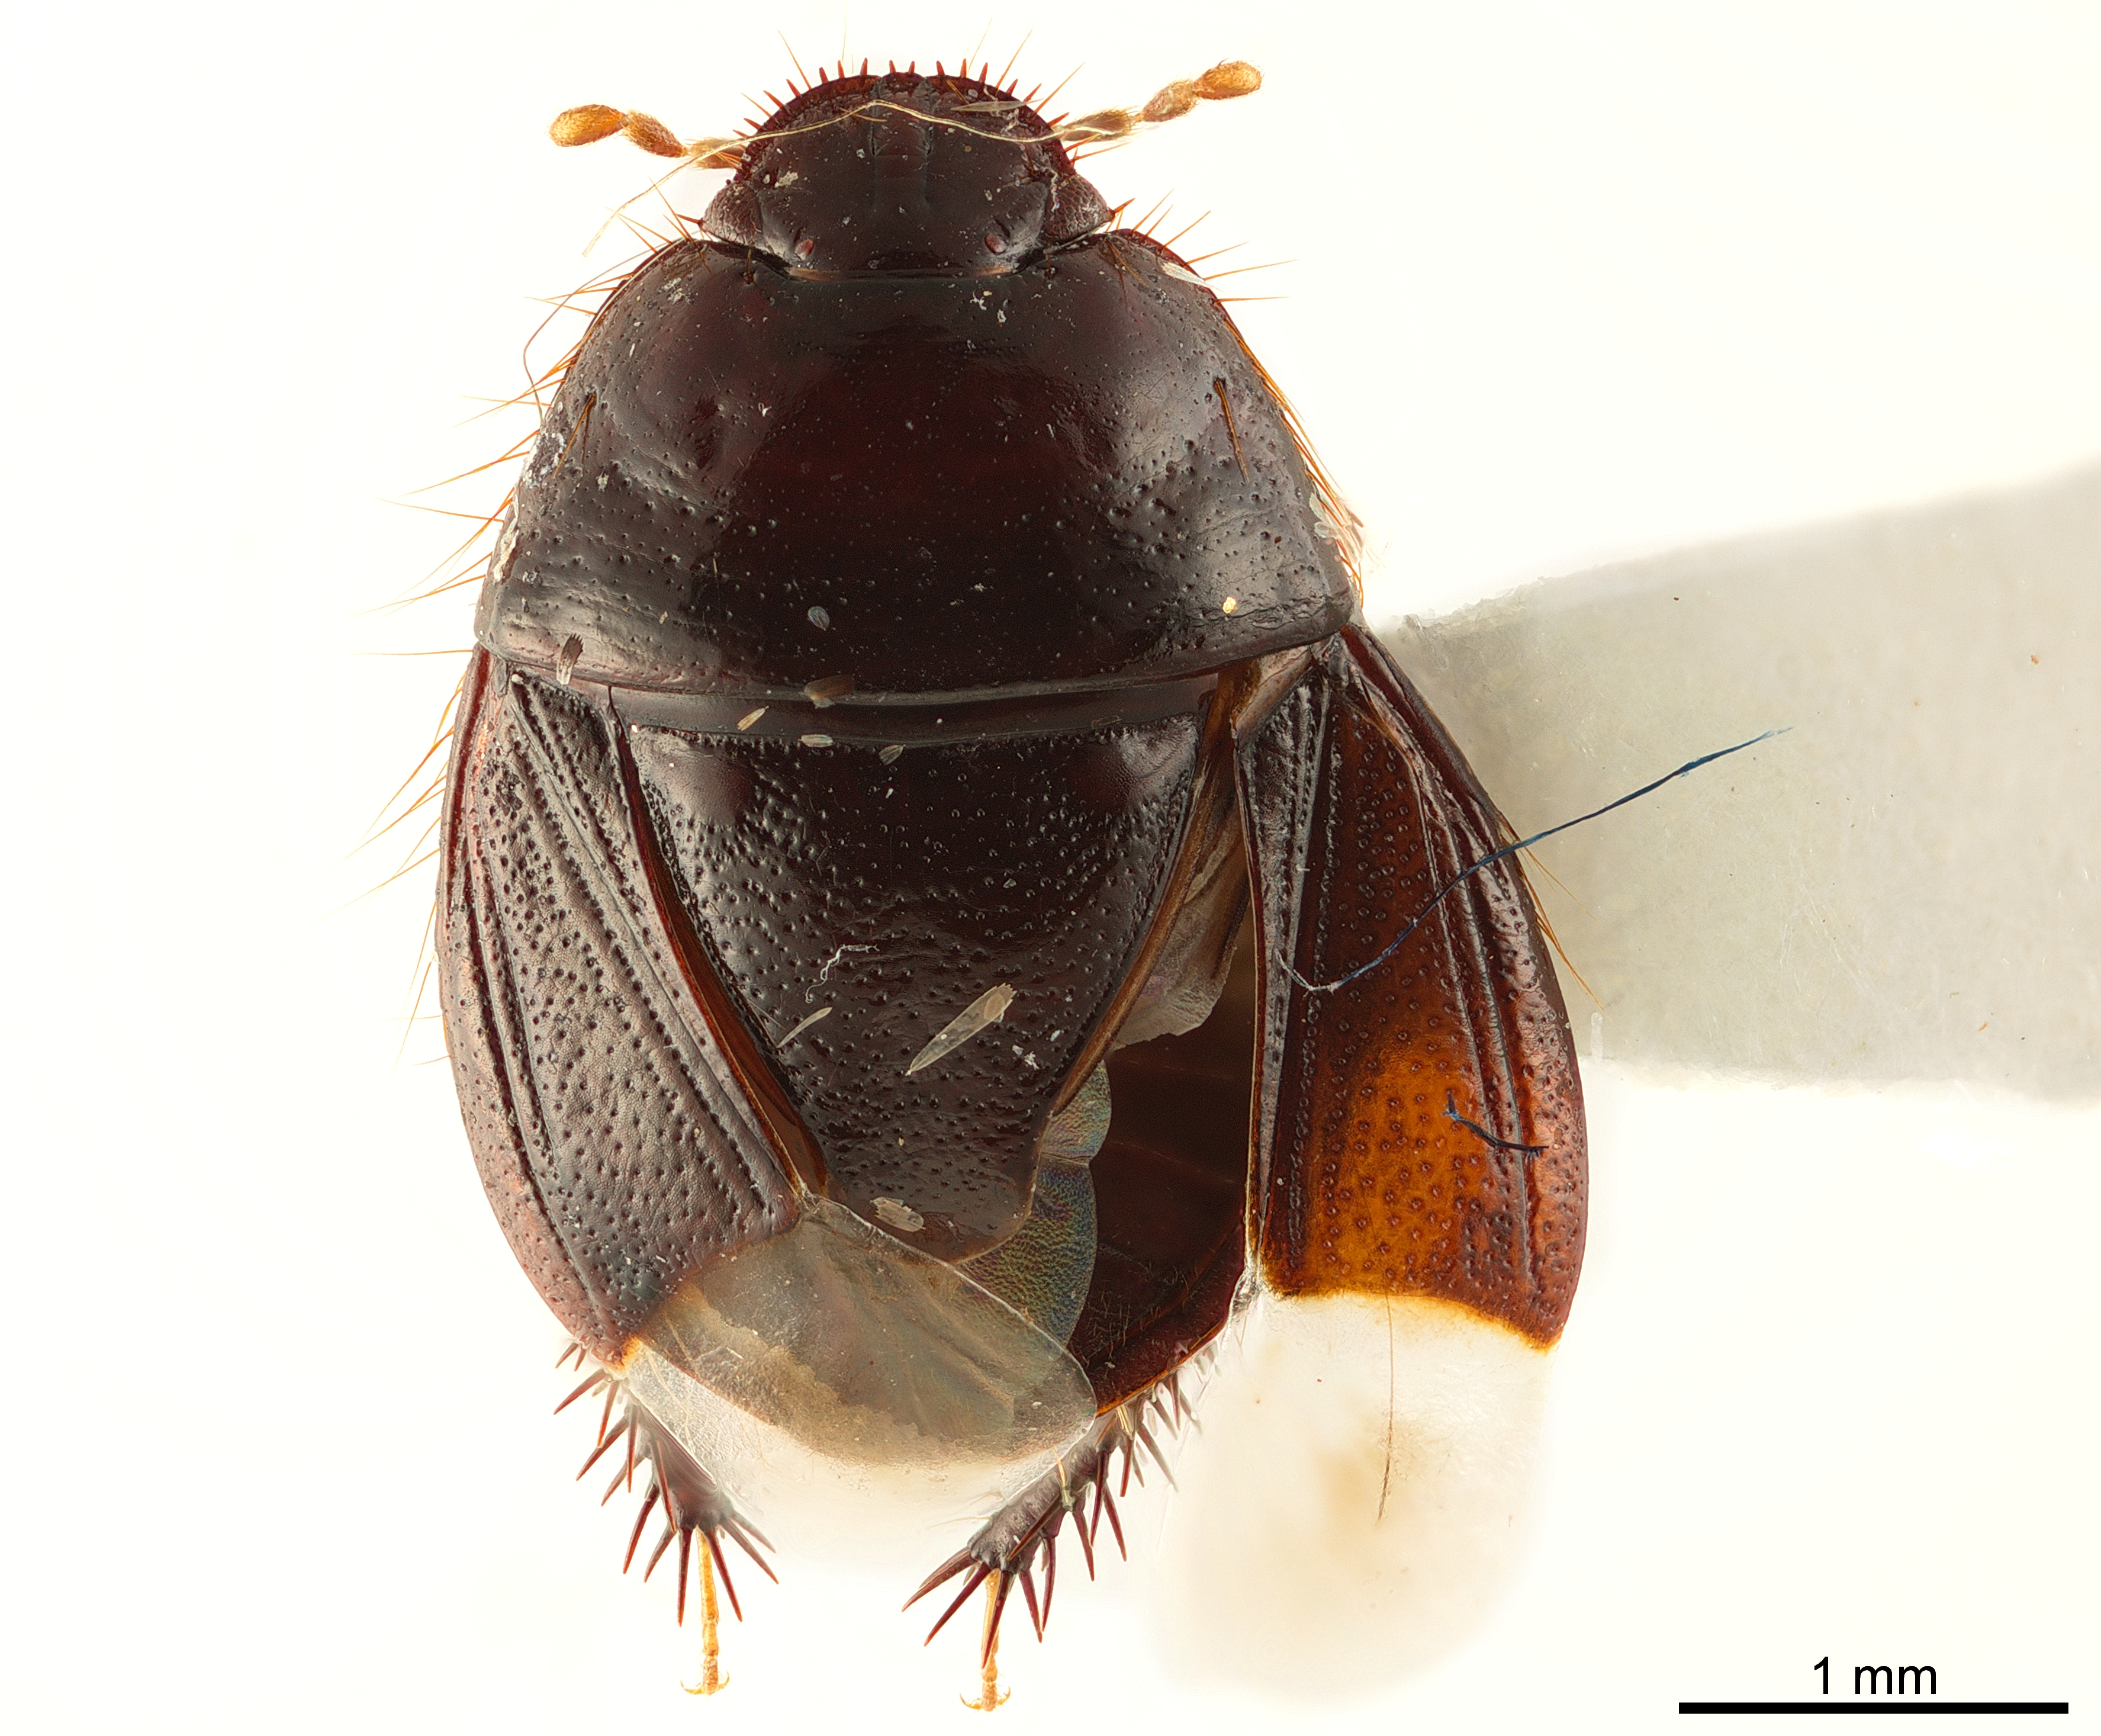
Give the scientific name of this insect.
Rhytidoporus compactus
